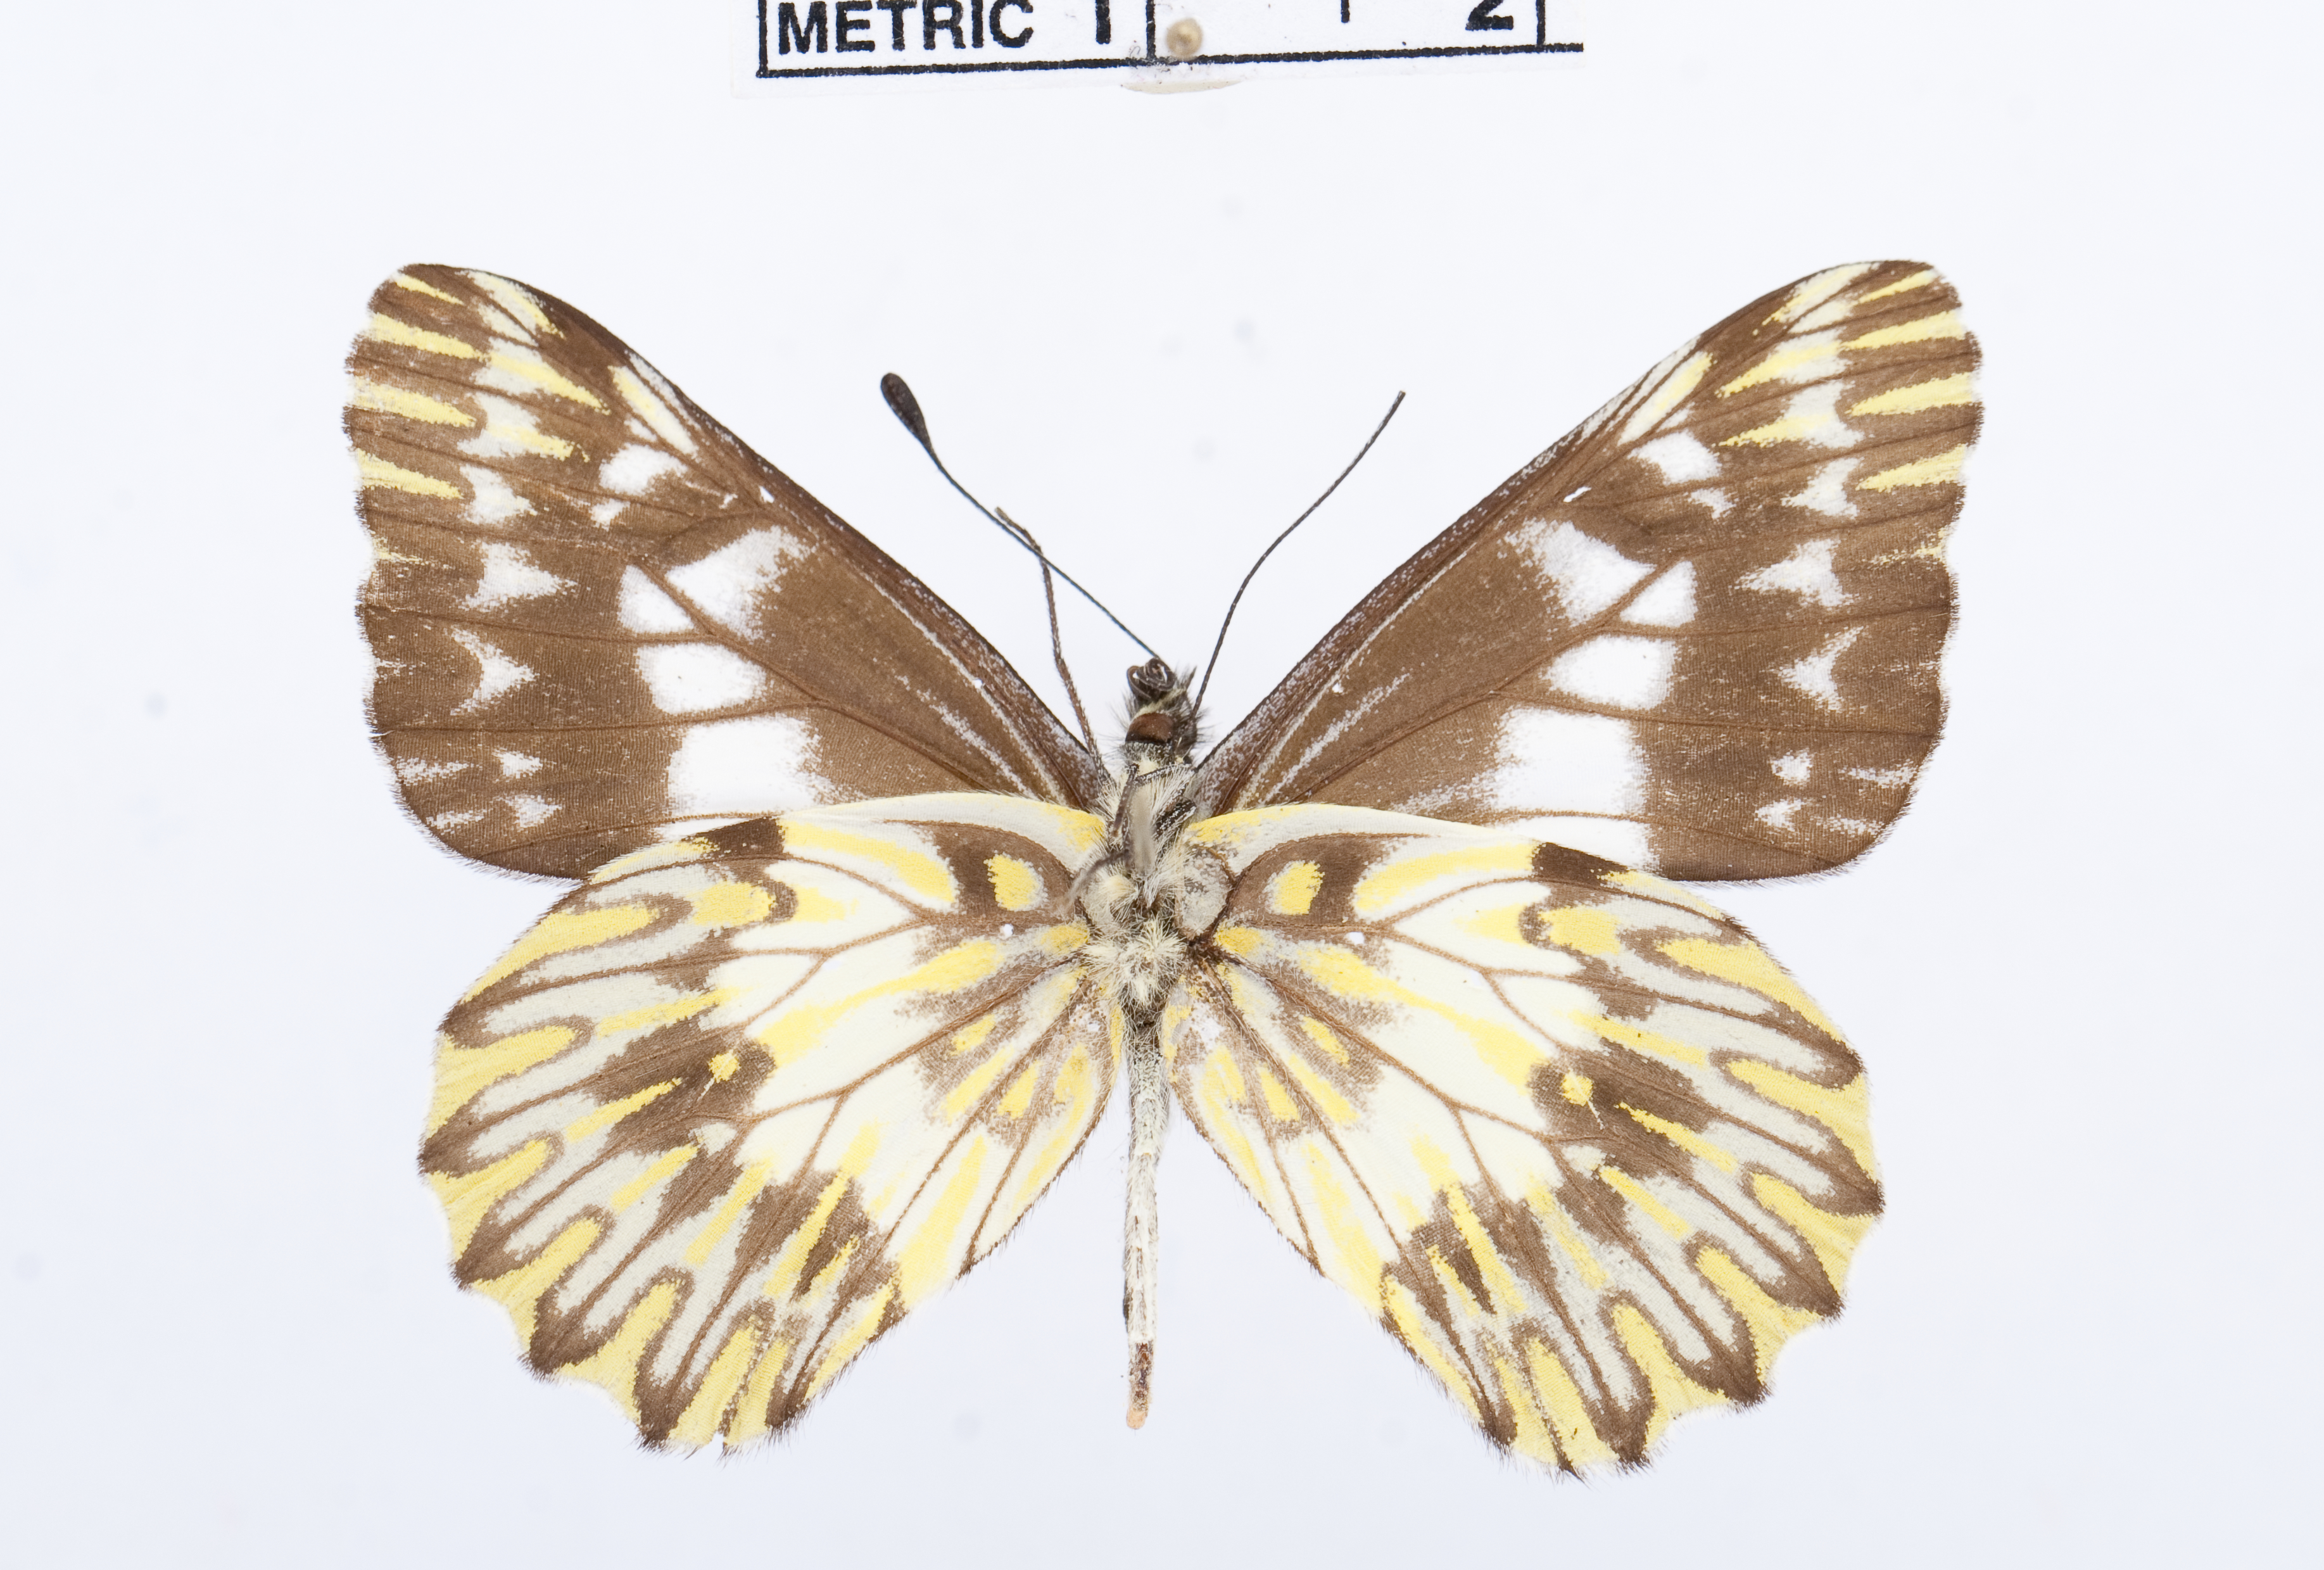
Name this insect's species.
Catasticta tomyris
